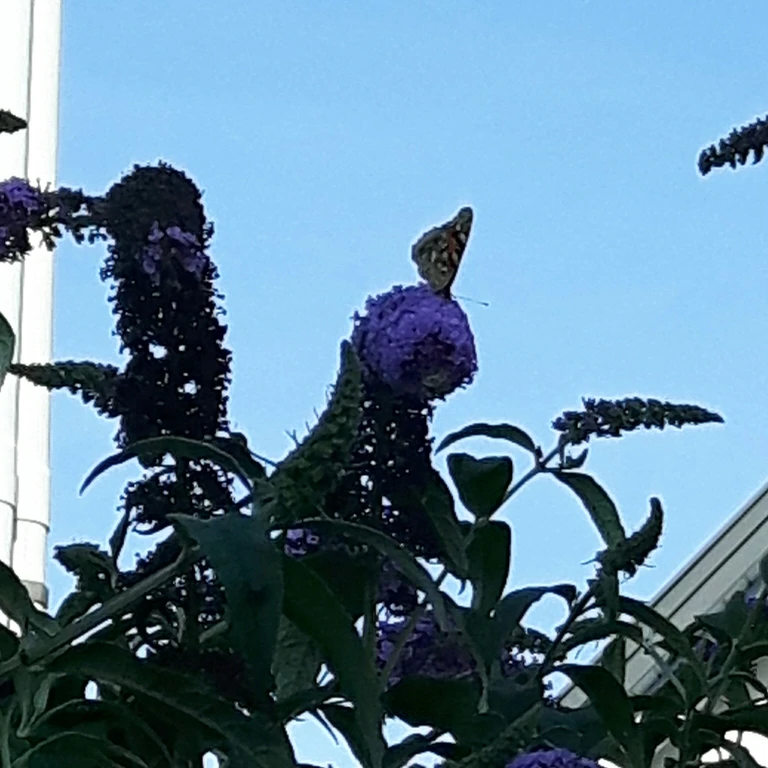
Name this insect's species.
Vanessa cardui
